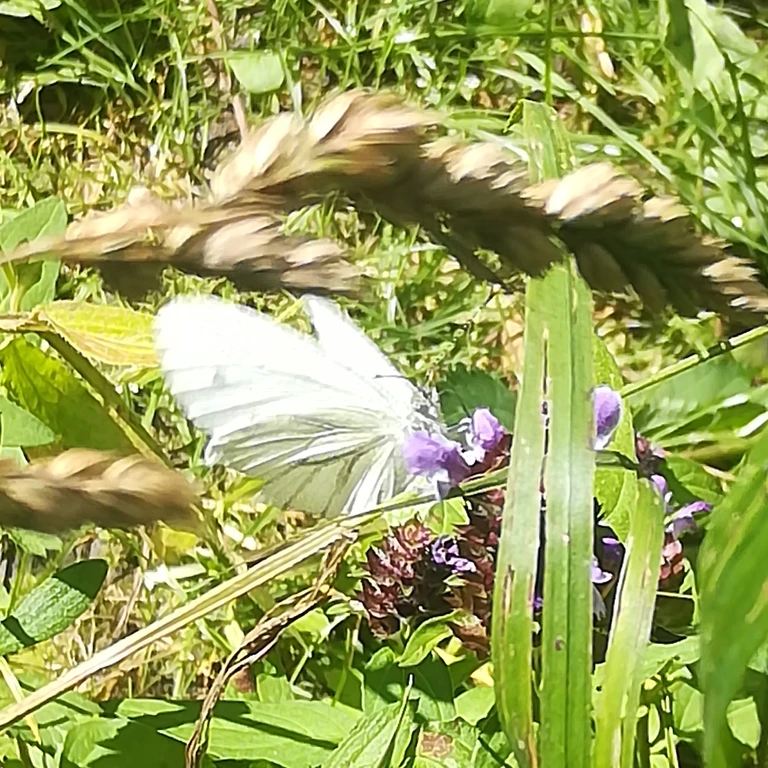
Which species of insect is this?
Pieris napi
